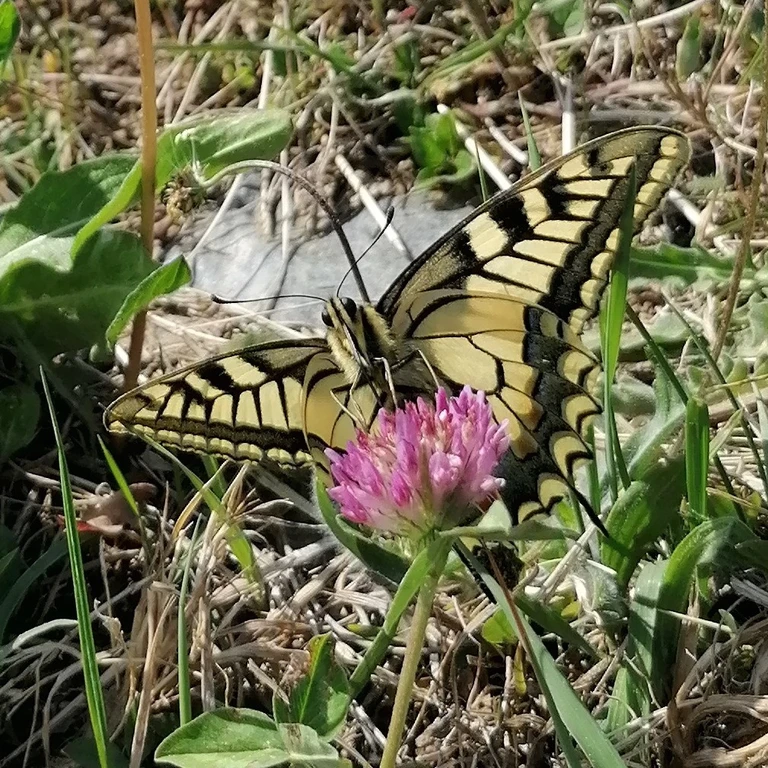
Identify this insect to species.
Papilio machaon
